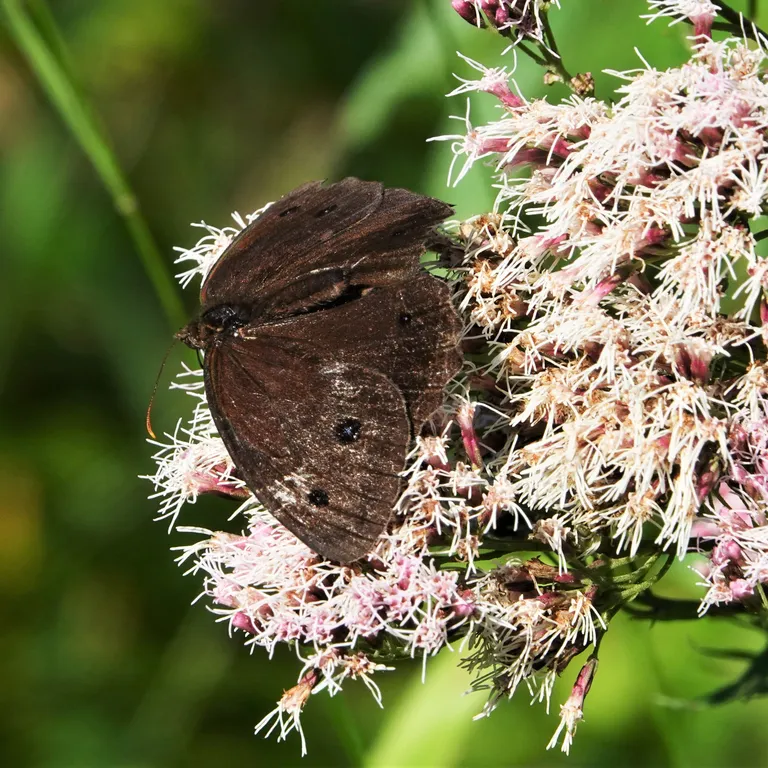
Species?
Minois dryas
